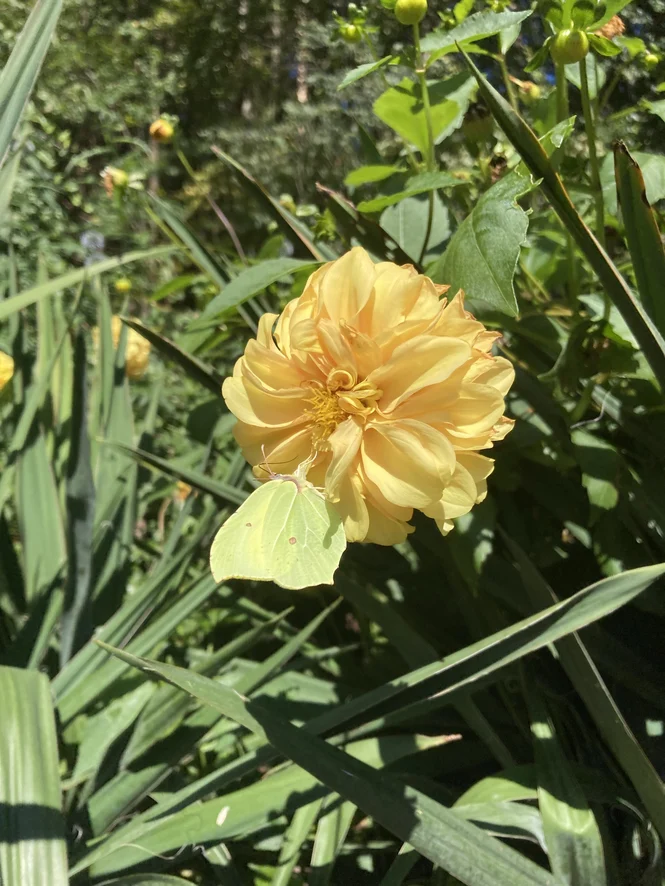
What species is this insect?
Gonepteryx rhamni
